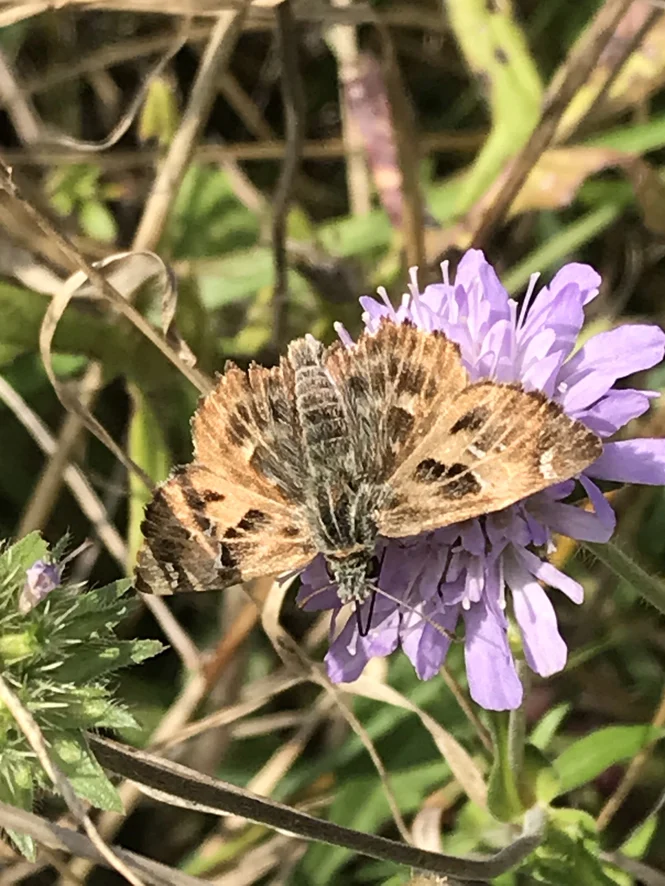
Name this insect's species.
Carcharodus alceae
